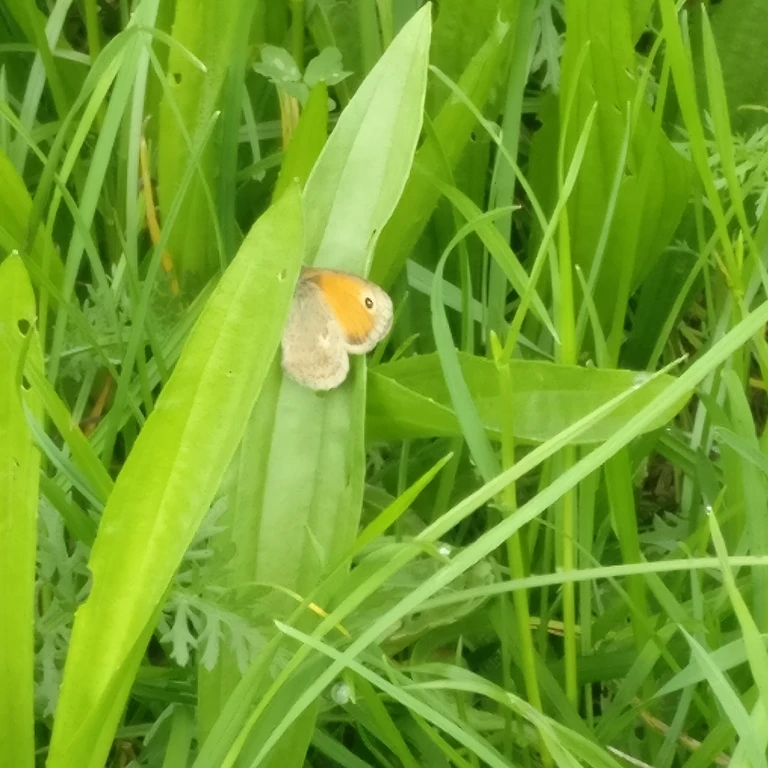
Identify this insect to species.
Coenonympha pamphilus
